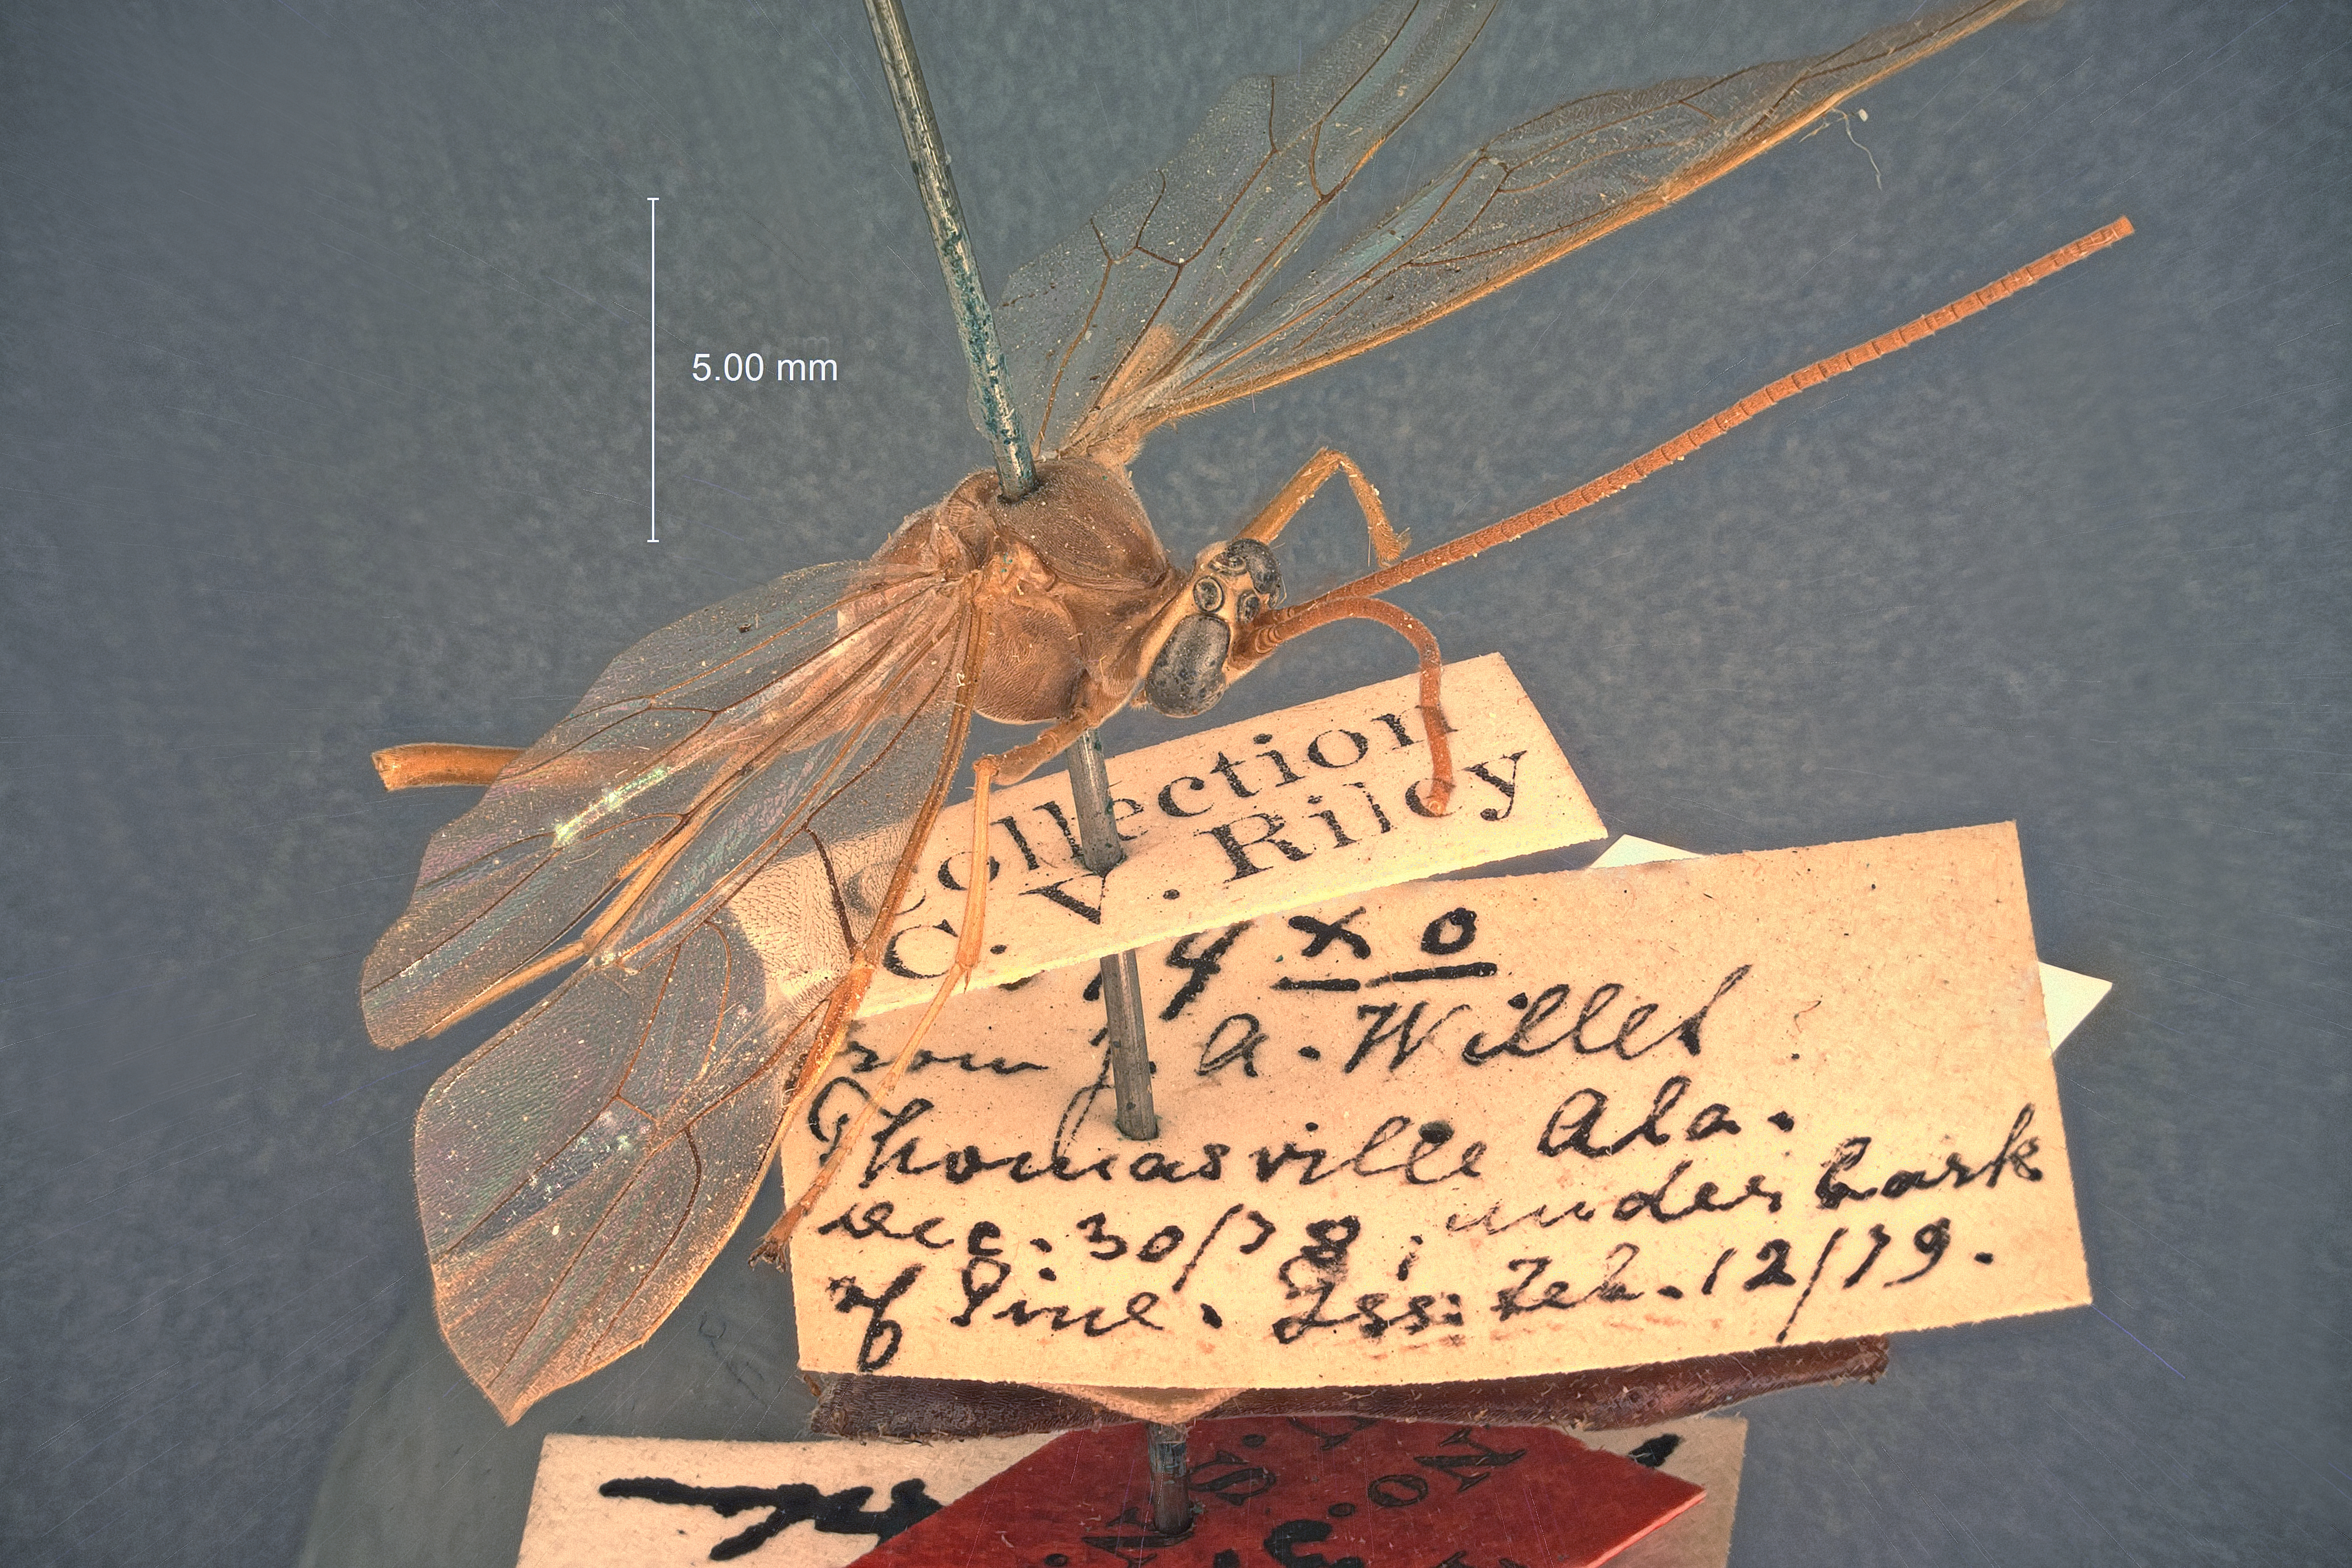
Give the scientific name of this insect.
Eremotylus arctiae
